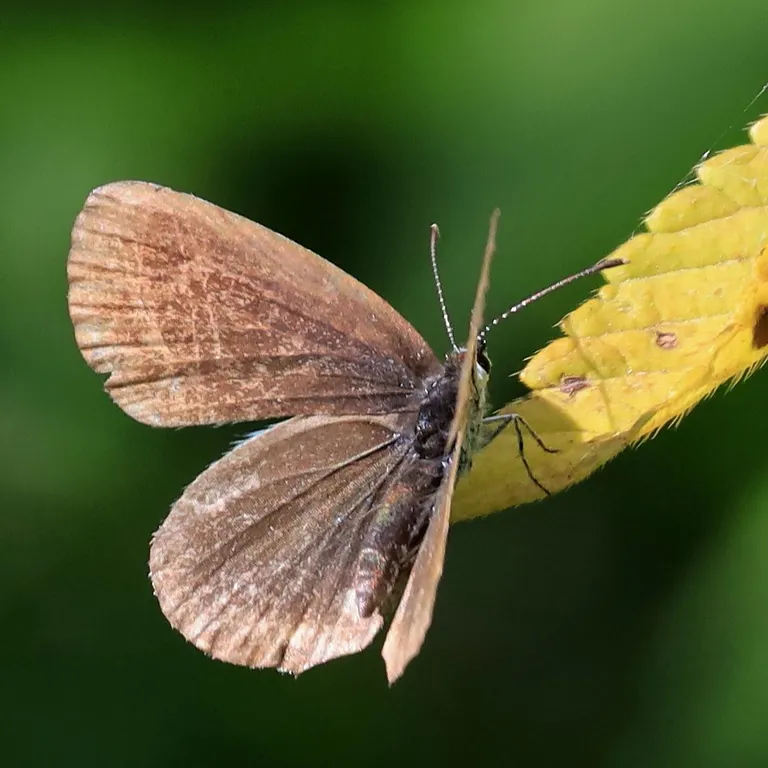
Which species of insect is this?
Cupido argiades (also Elkalyce argiades)
